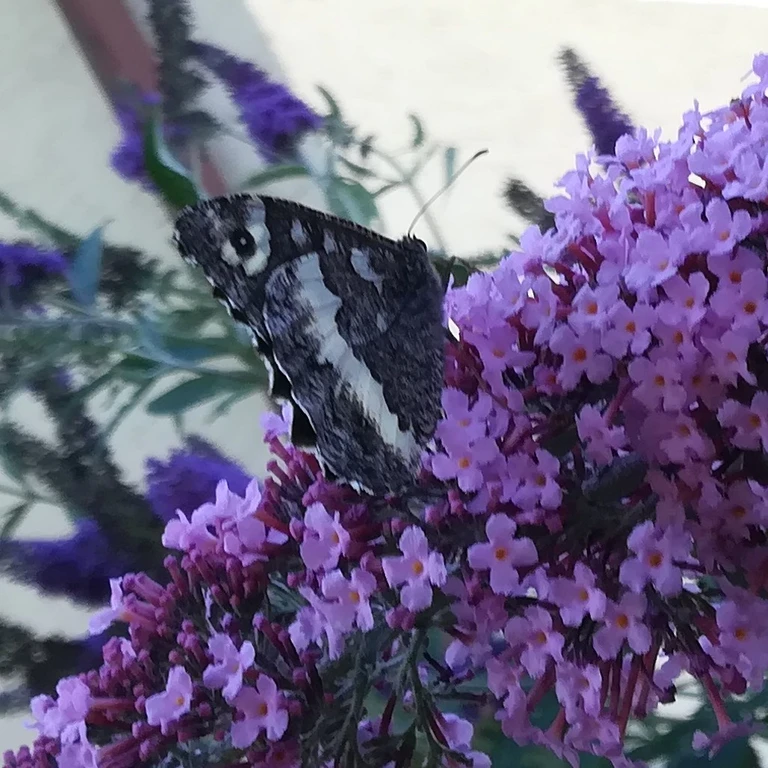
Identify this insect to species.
Brintesia circe
